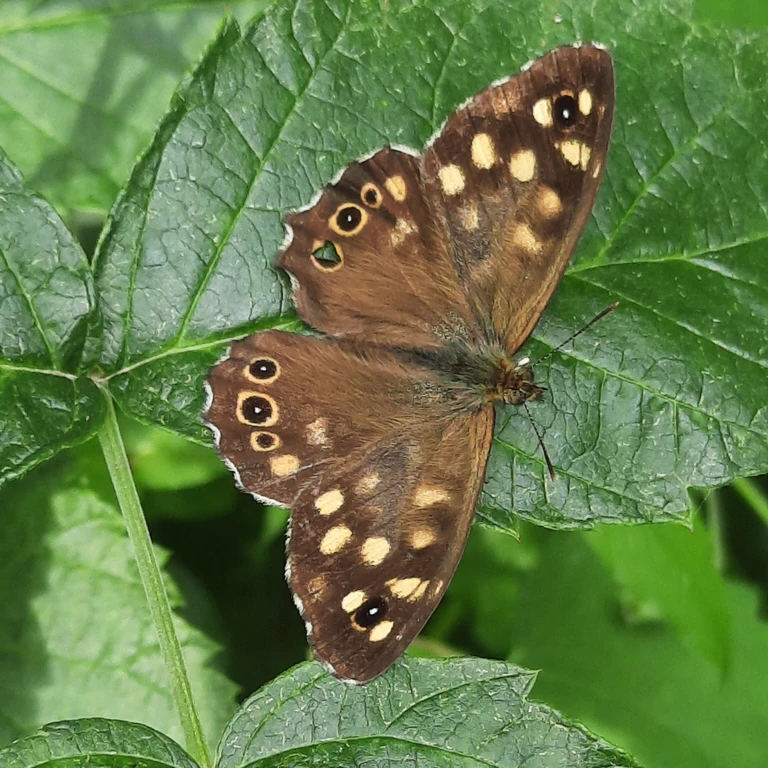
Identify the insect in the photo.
Pararge aegeria
